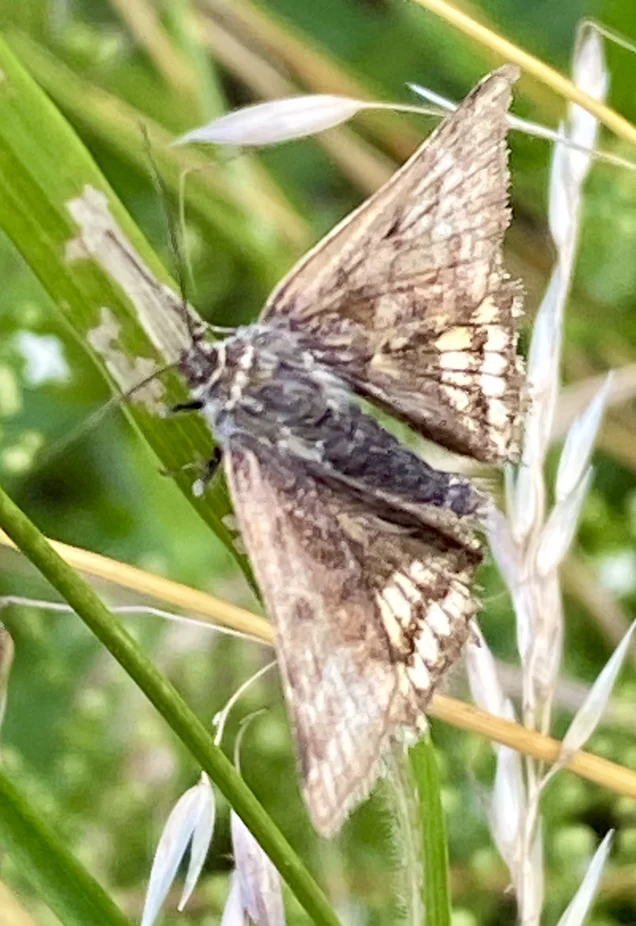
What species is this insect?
Euclidia glyphica
